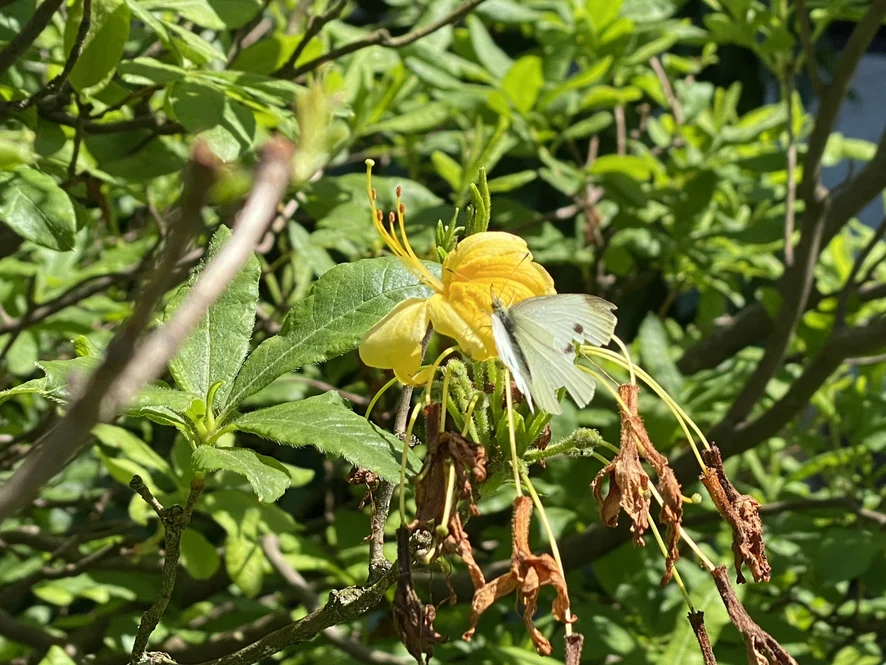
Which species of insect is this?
Pieris rapae
